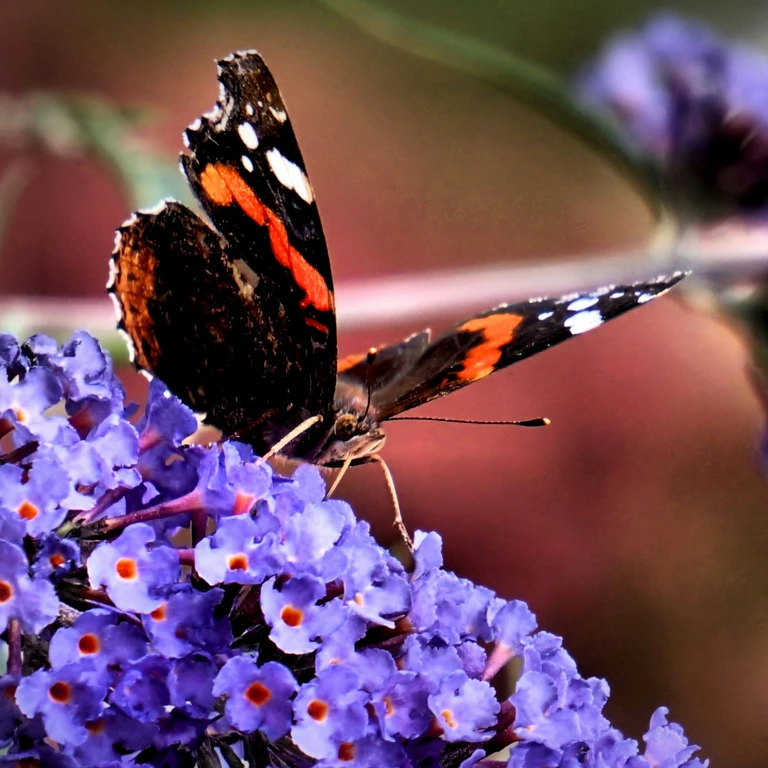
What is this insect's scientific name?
Vanessa atalanta
